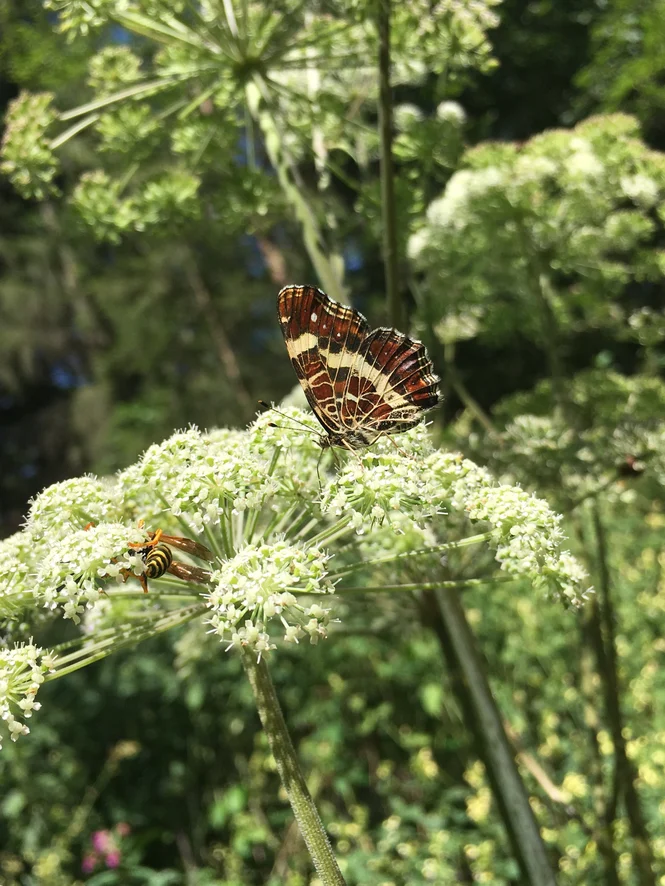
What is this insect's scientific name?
Araschnia levana
